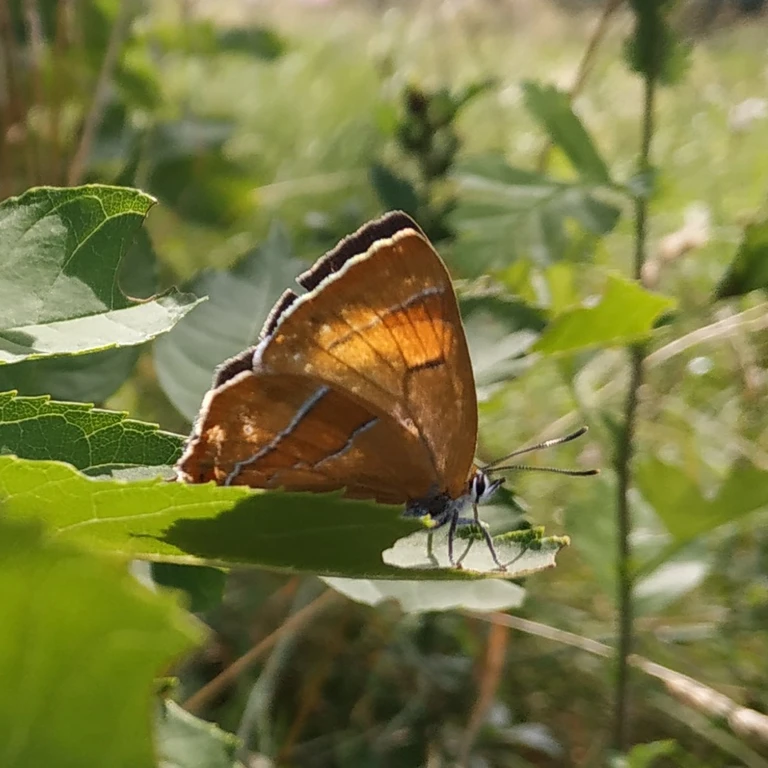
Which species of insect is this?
Thecla betulae
